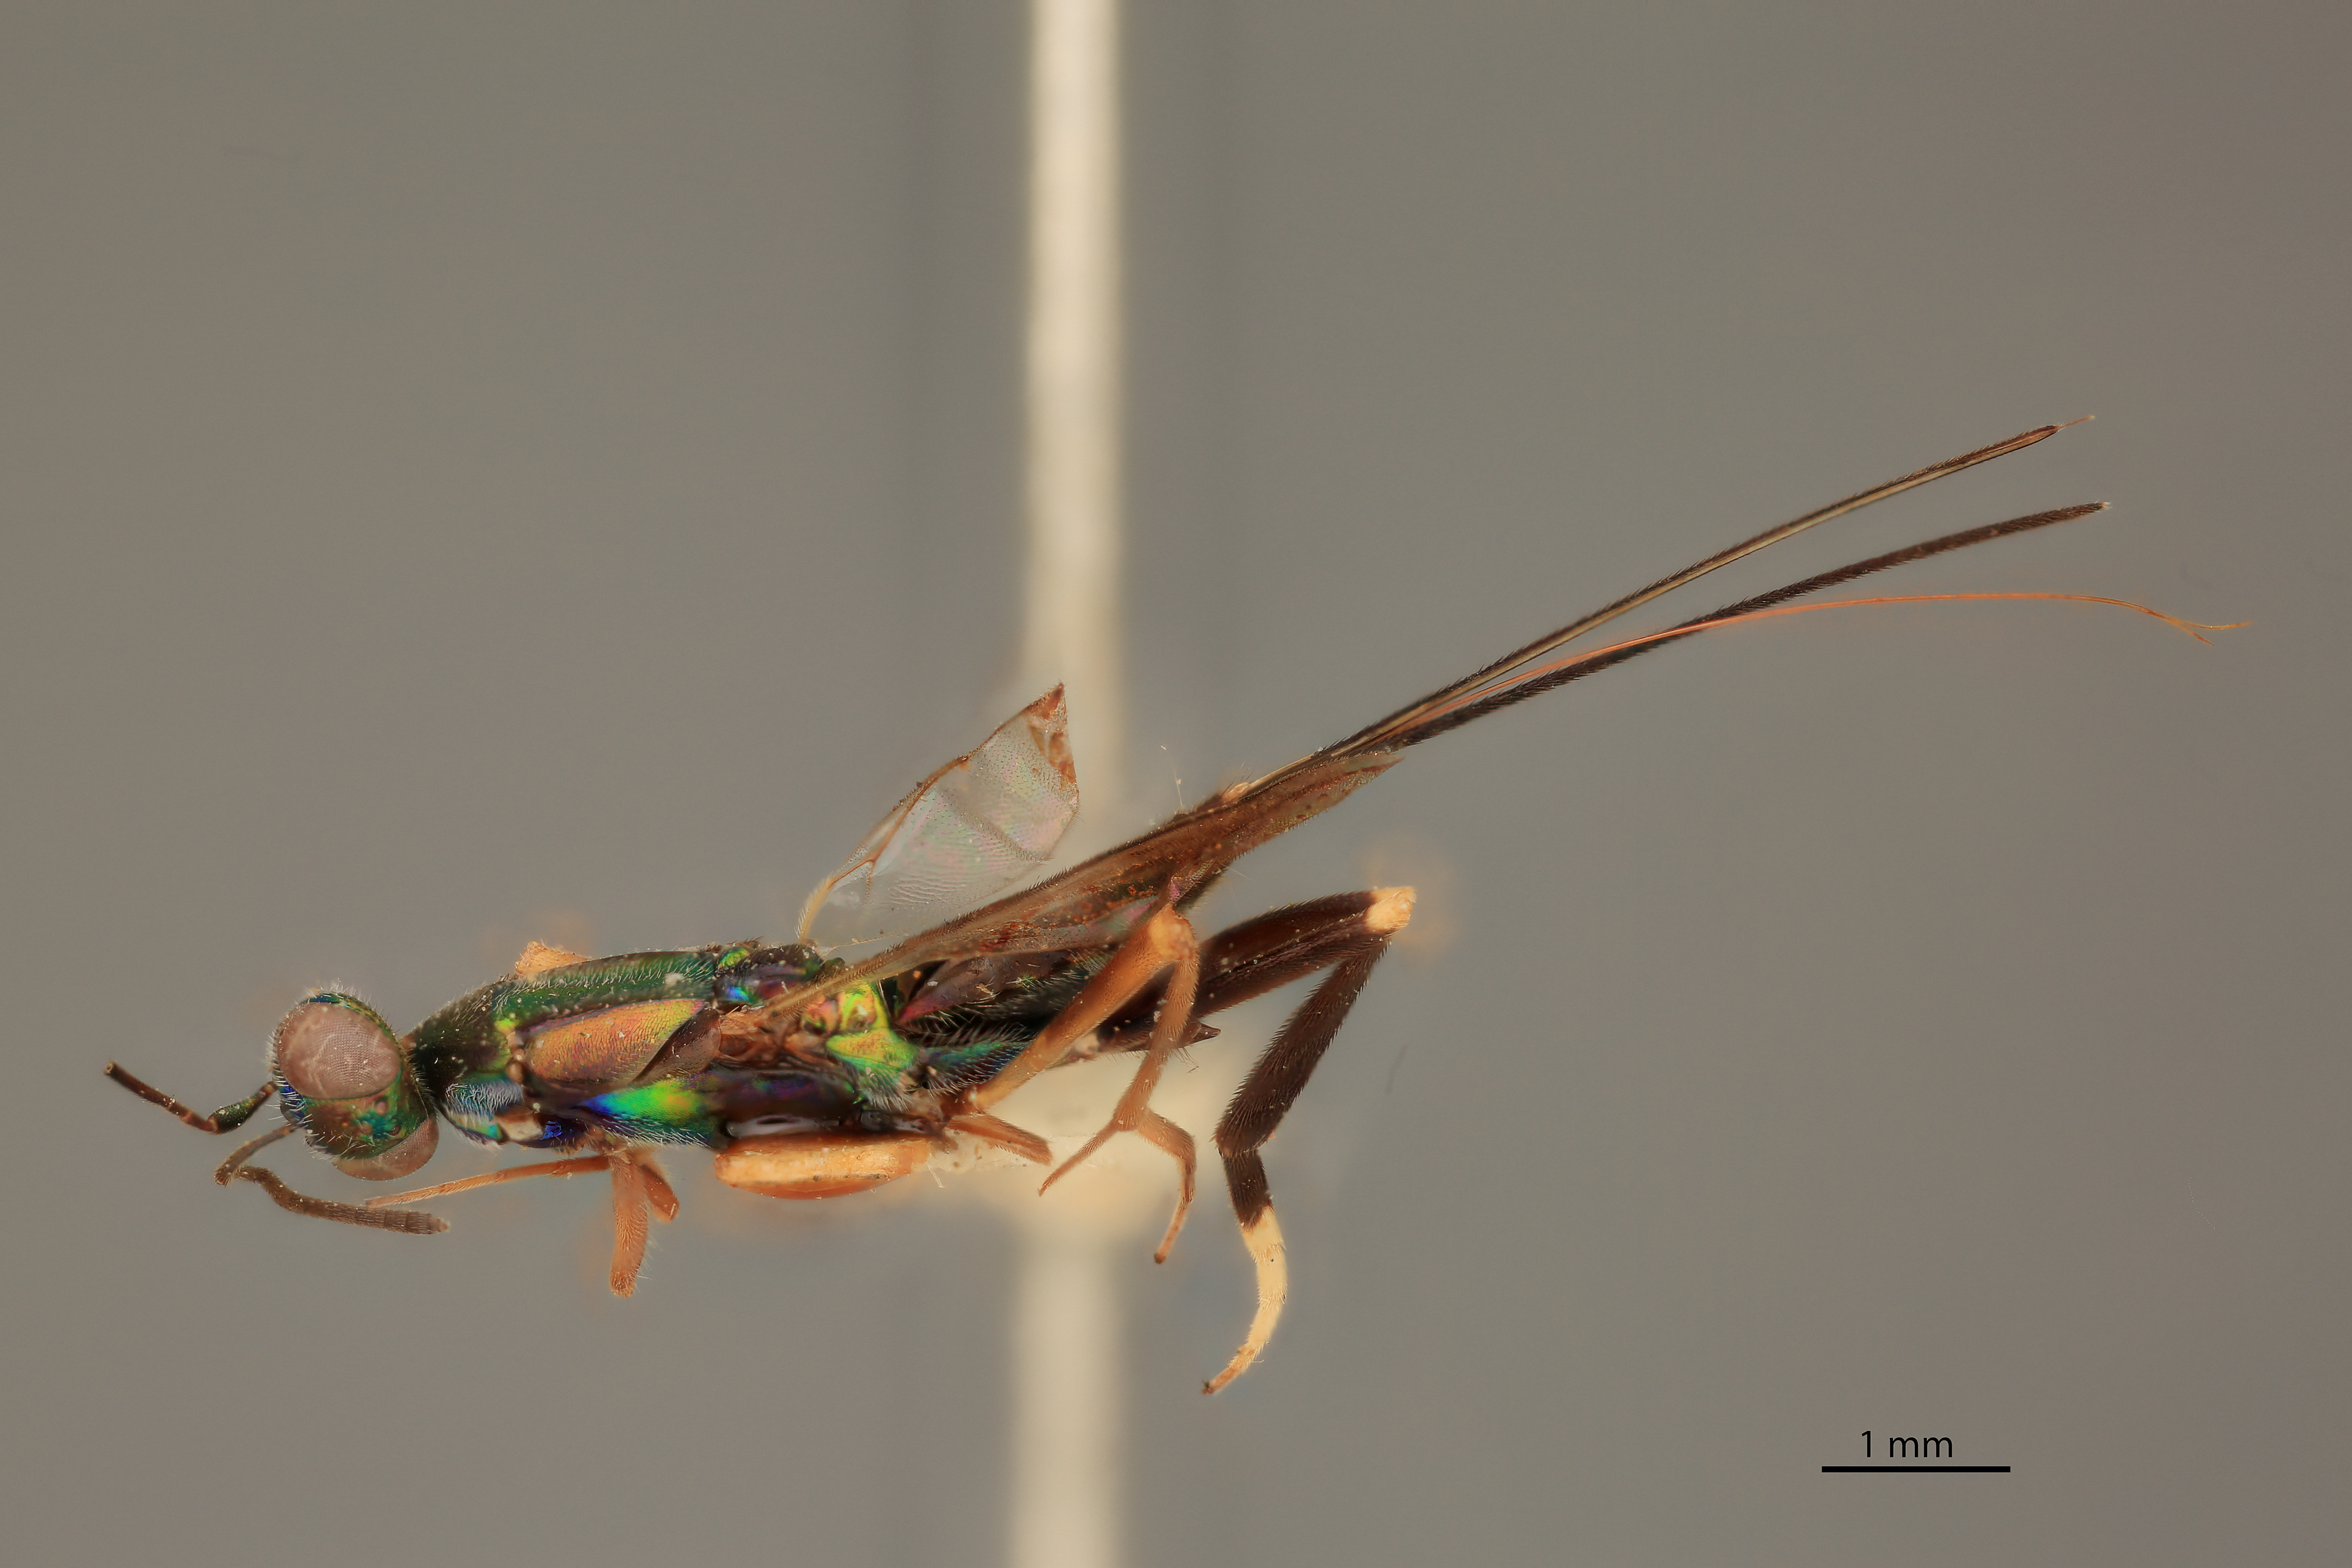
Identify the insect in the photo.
Metapelma tenuicrus
